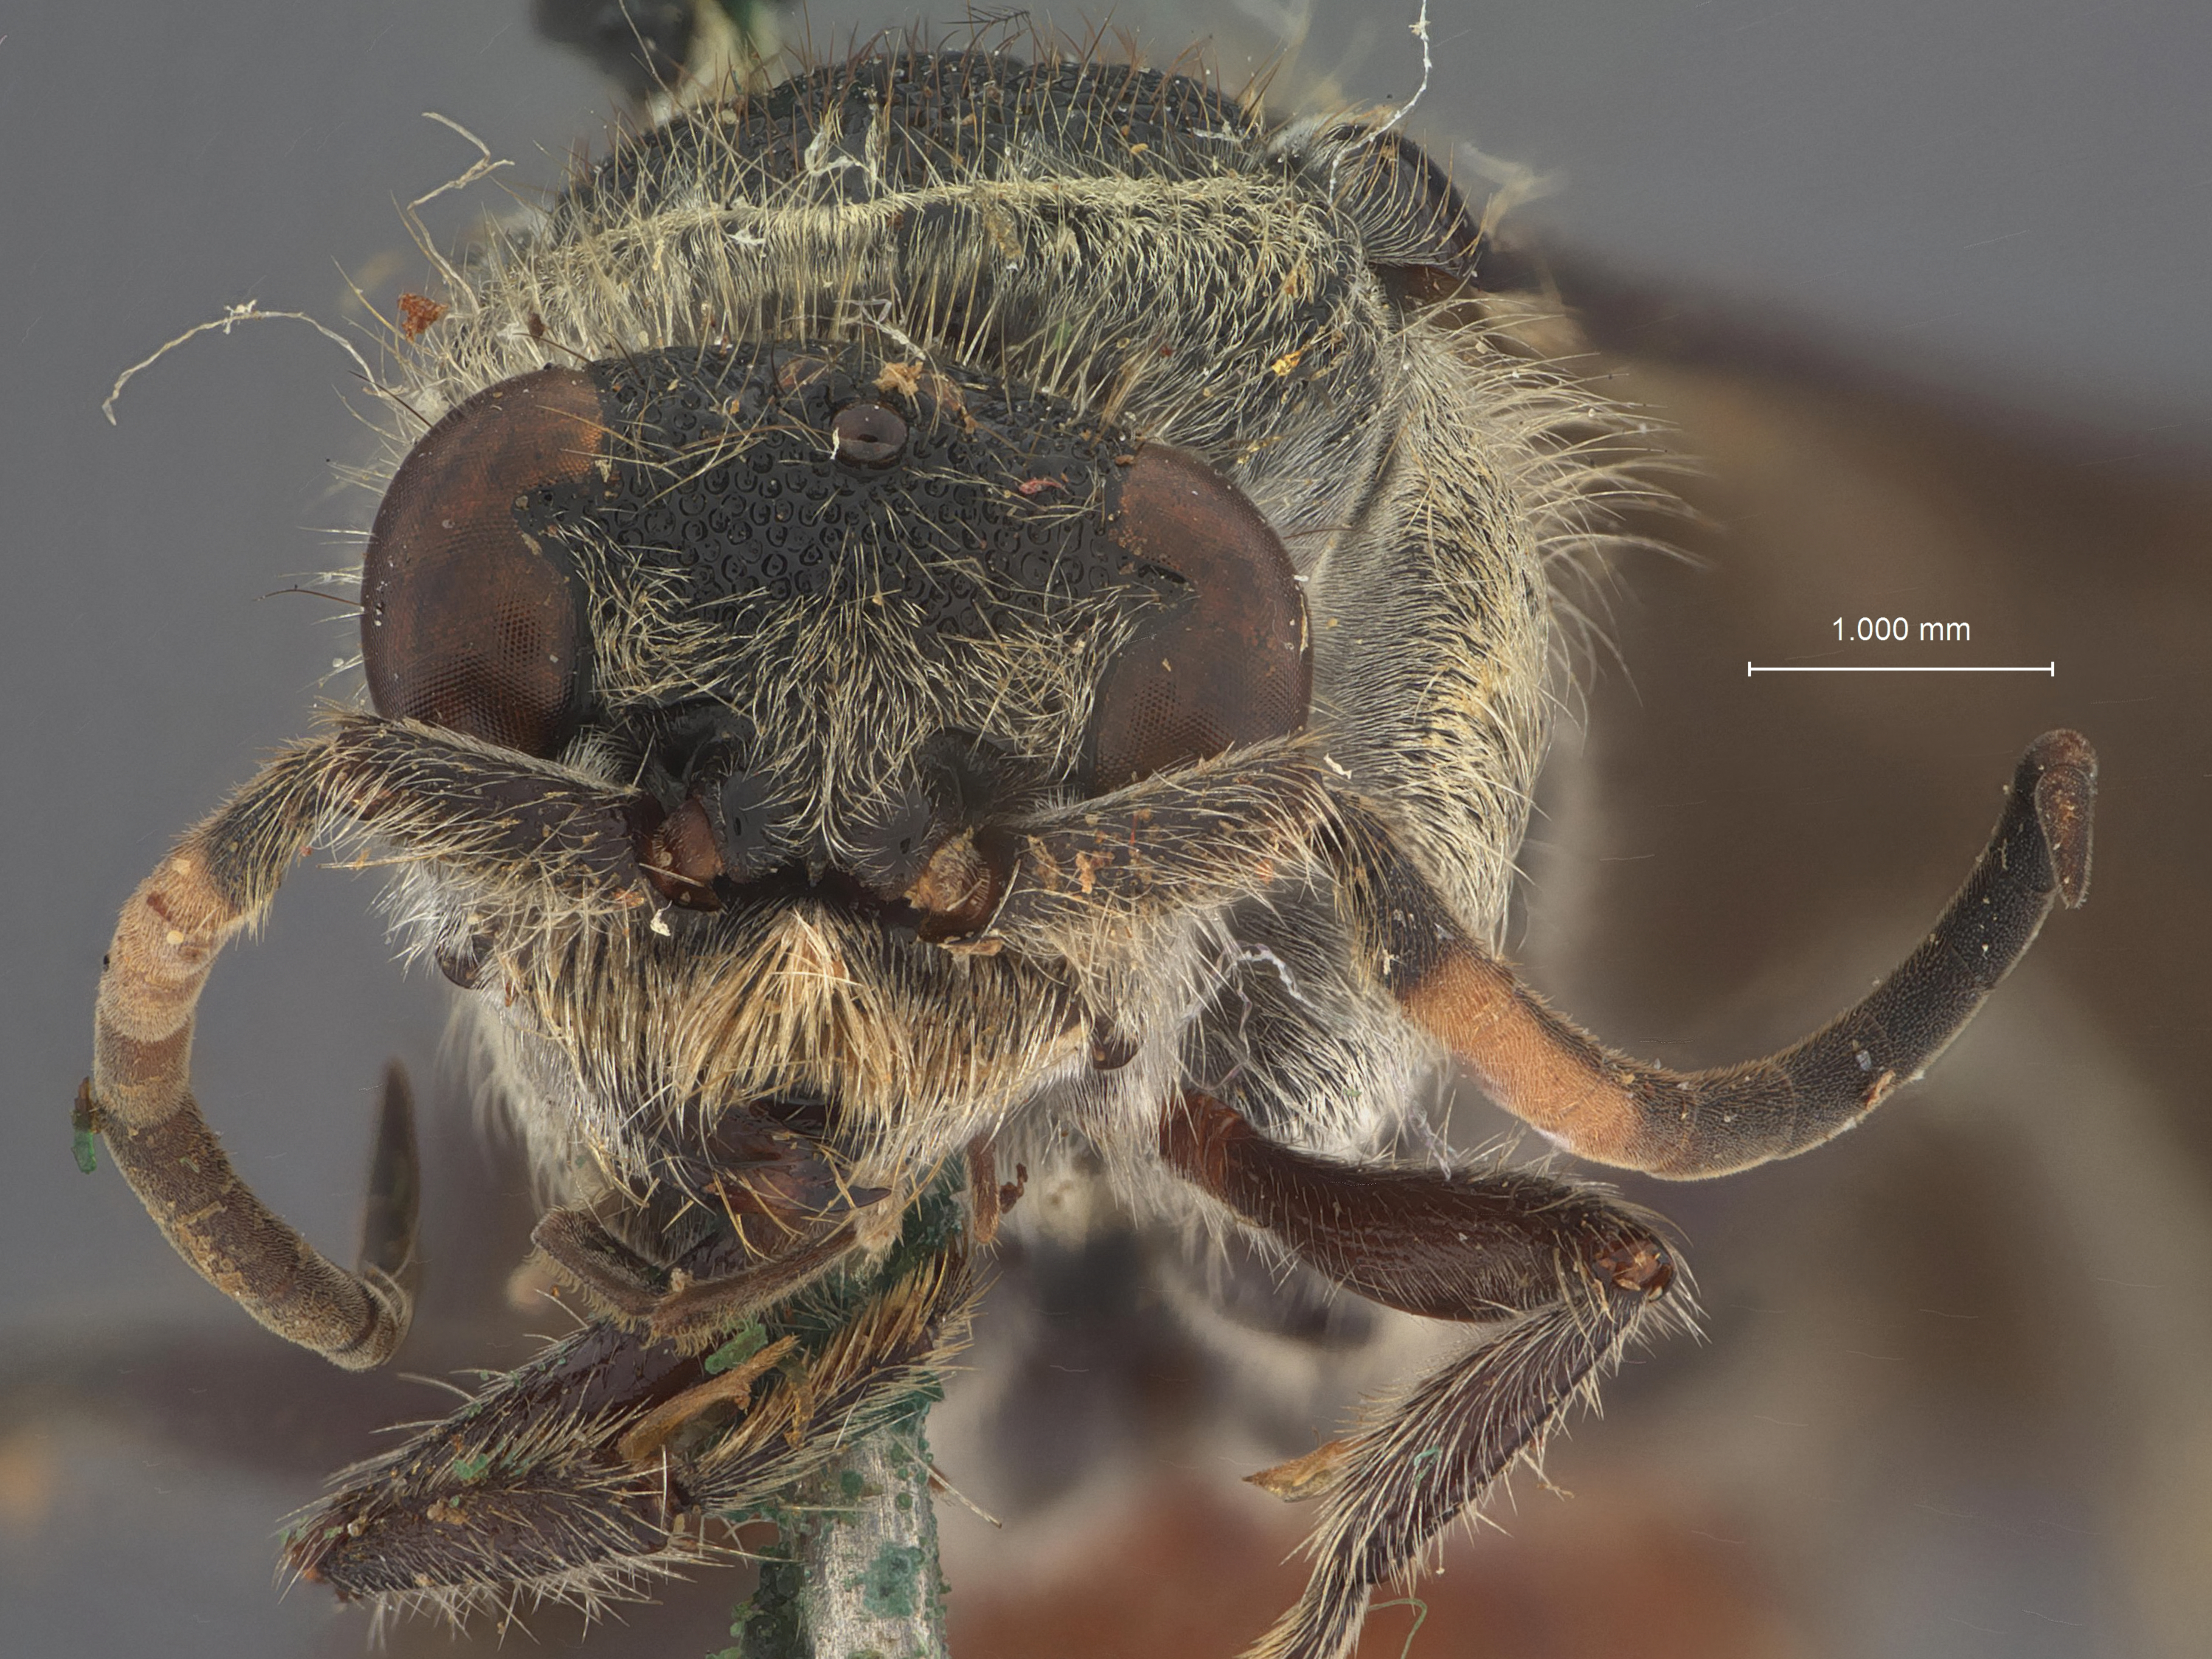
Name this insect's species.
Timulla depressicornis
